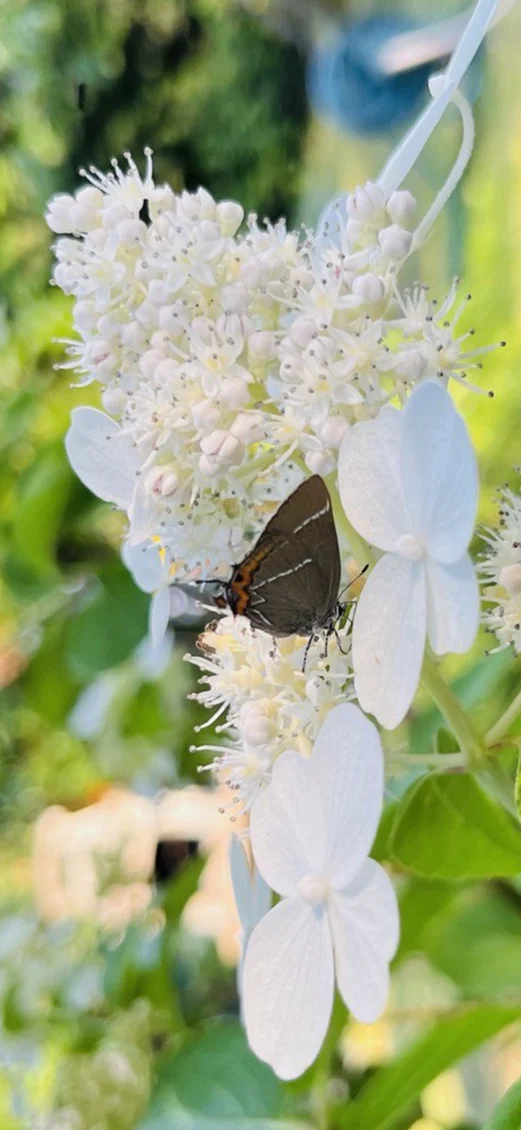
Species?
Satyrium w-album
